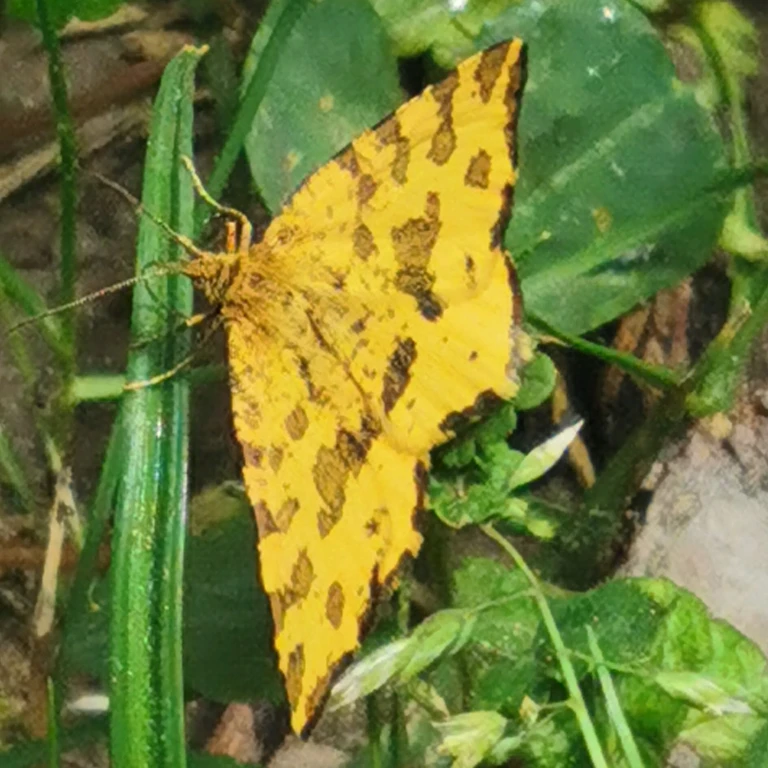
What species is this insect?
Pseudopanthera macularia
